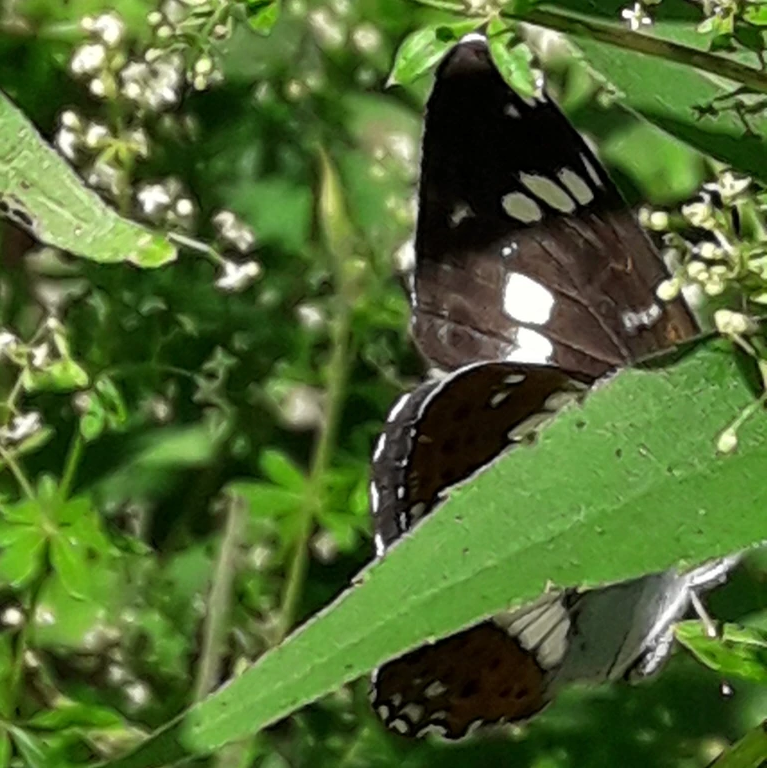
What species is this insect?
Limenitis camilla (also Ladoga camilla)
